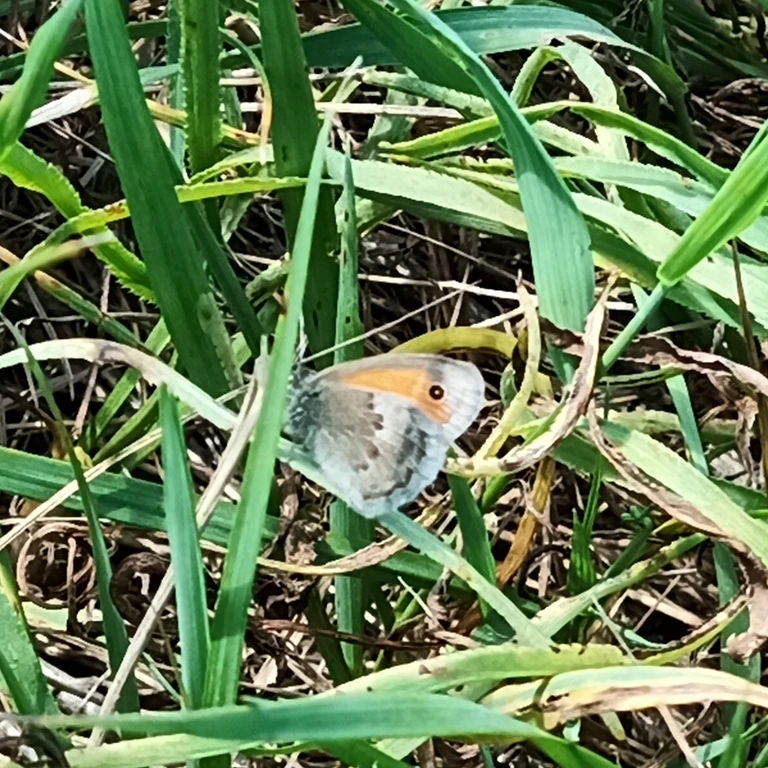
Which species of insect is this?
Coenonympha pamphilus
